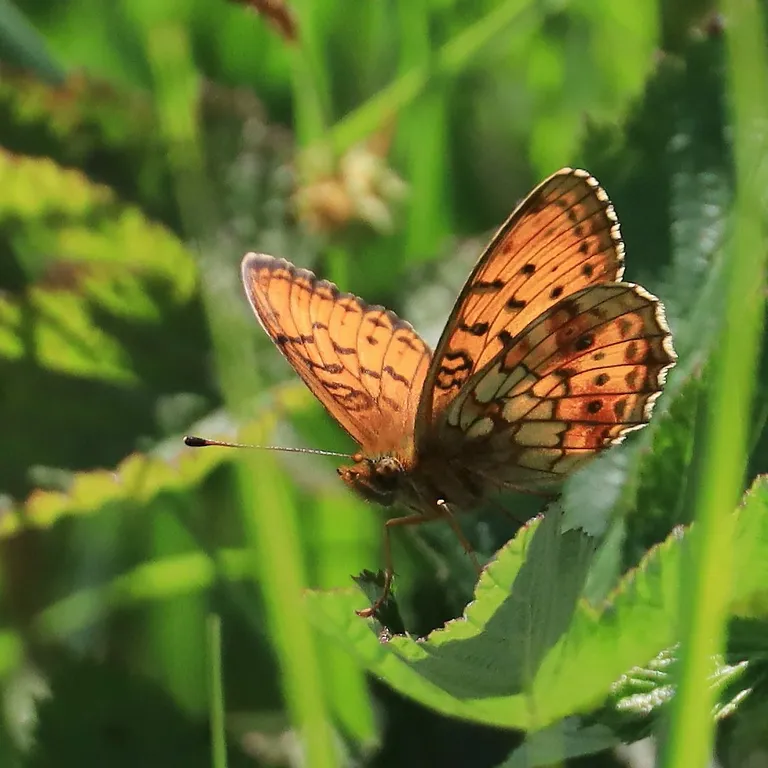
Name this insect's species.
Brenthis ino
